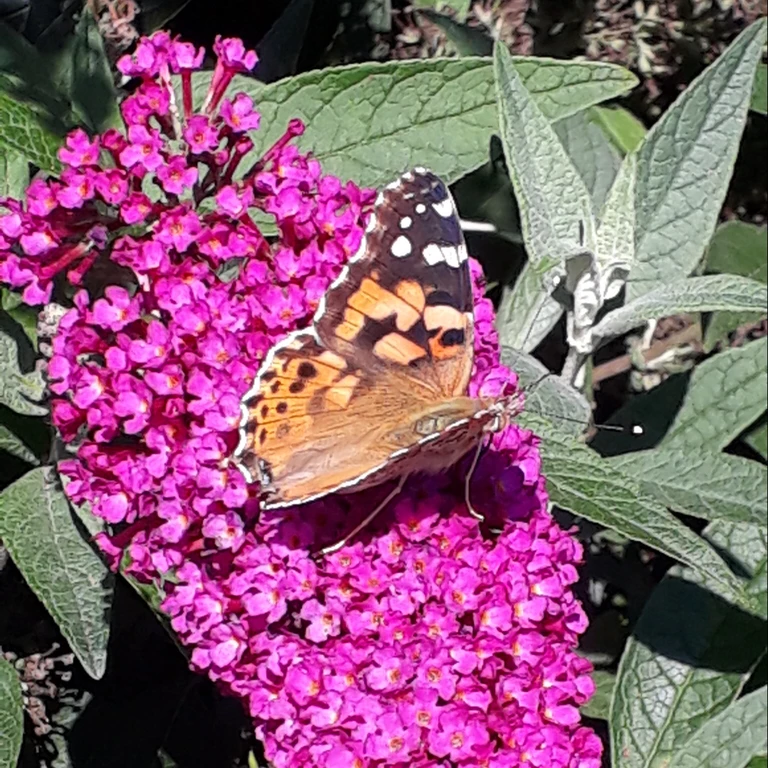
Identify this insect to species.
Vanessa cardui
